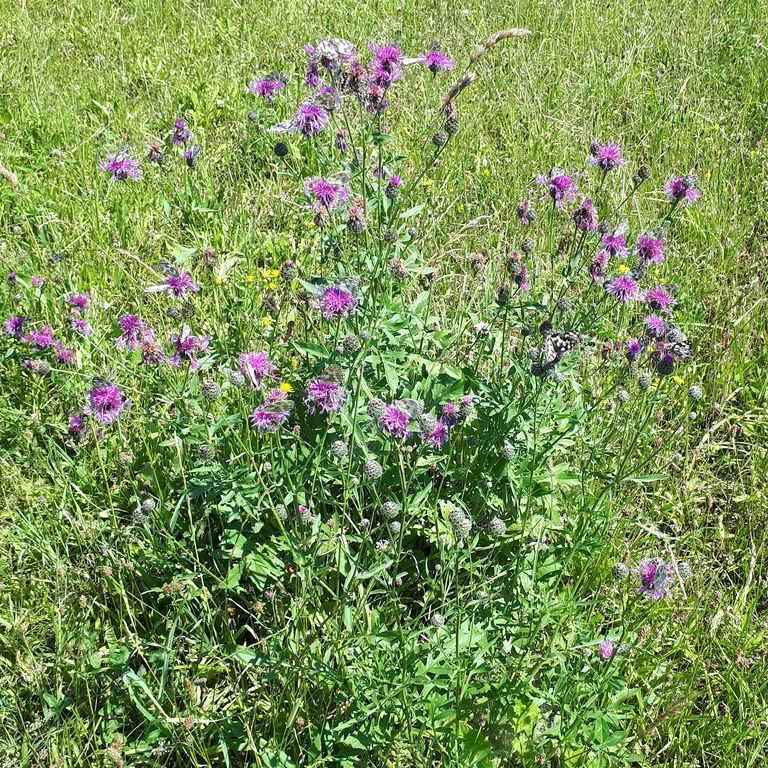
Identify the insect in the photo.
Melanargia galathea
